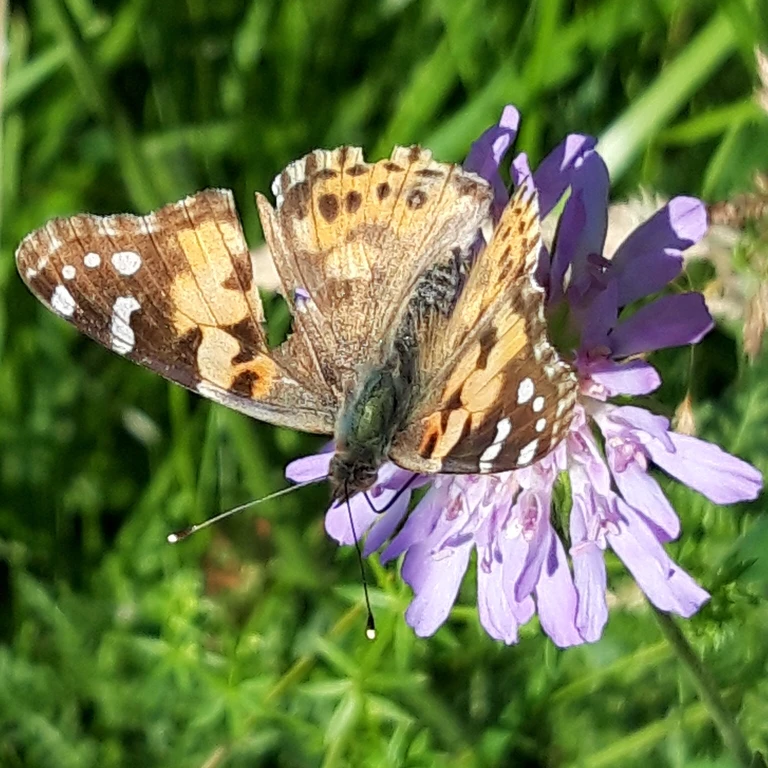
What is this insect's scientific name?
Vanessa cardui
